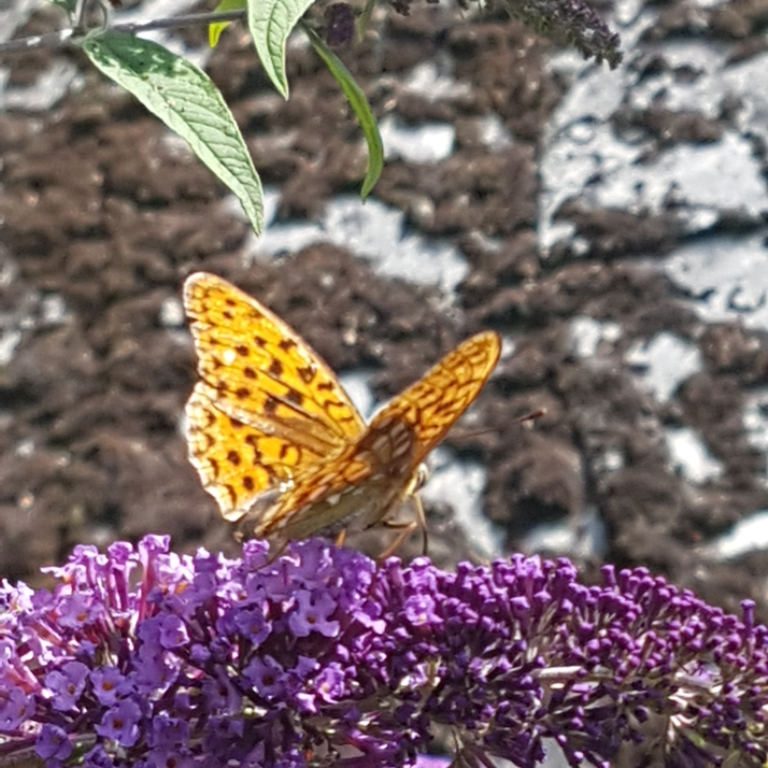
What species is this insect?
Argynnis paphia
